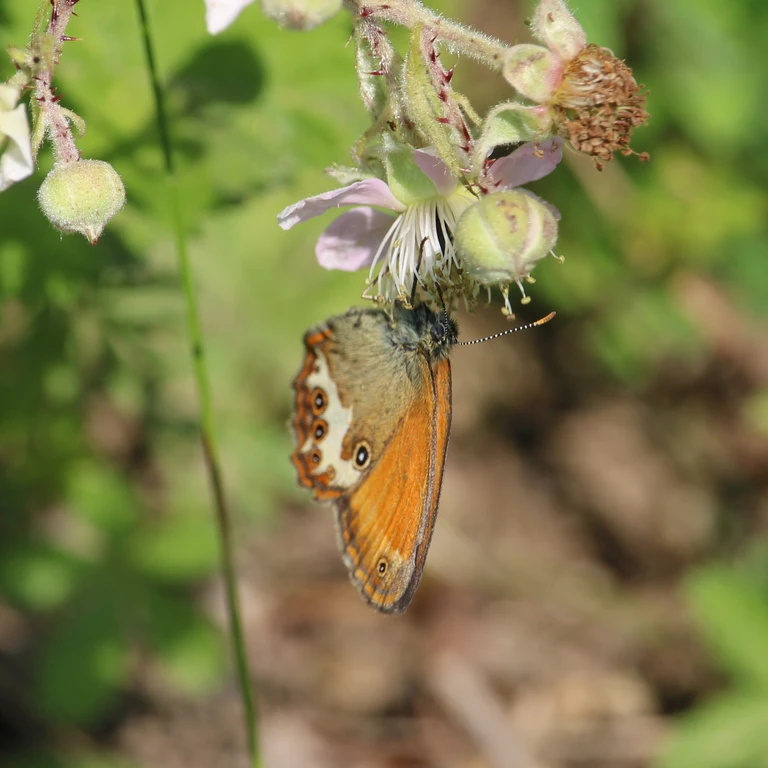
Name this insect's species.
Coenonympha arcania
